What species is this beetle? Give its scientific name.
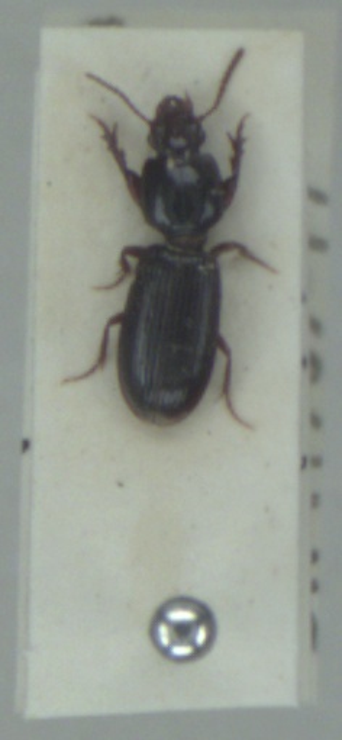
Clivina fossor
